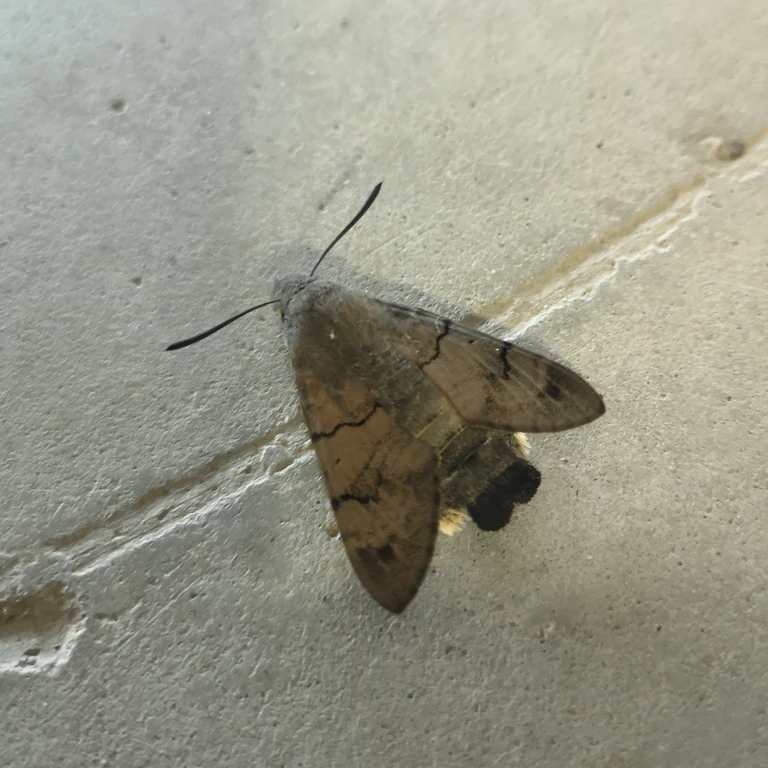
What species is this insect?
Macroglossum stellatarum
